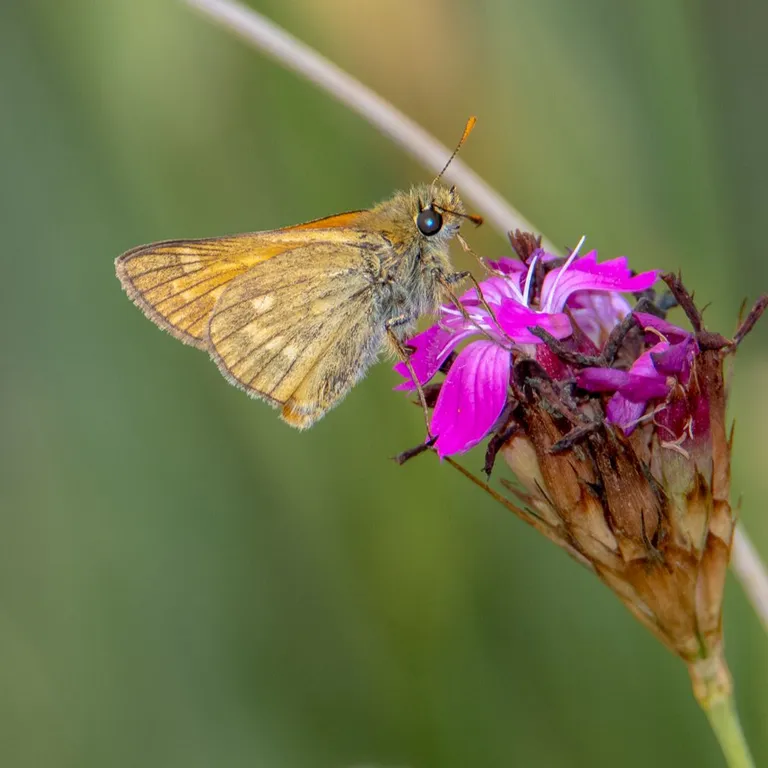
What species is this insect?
Ochlodes sylvanus (also Ochlodes venata)
